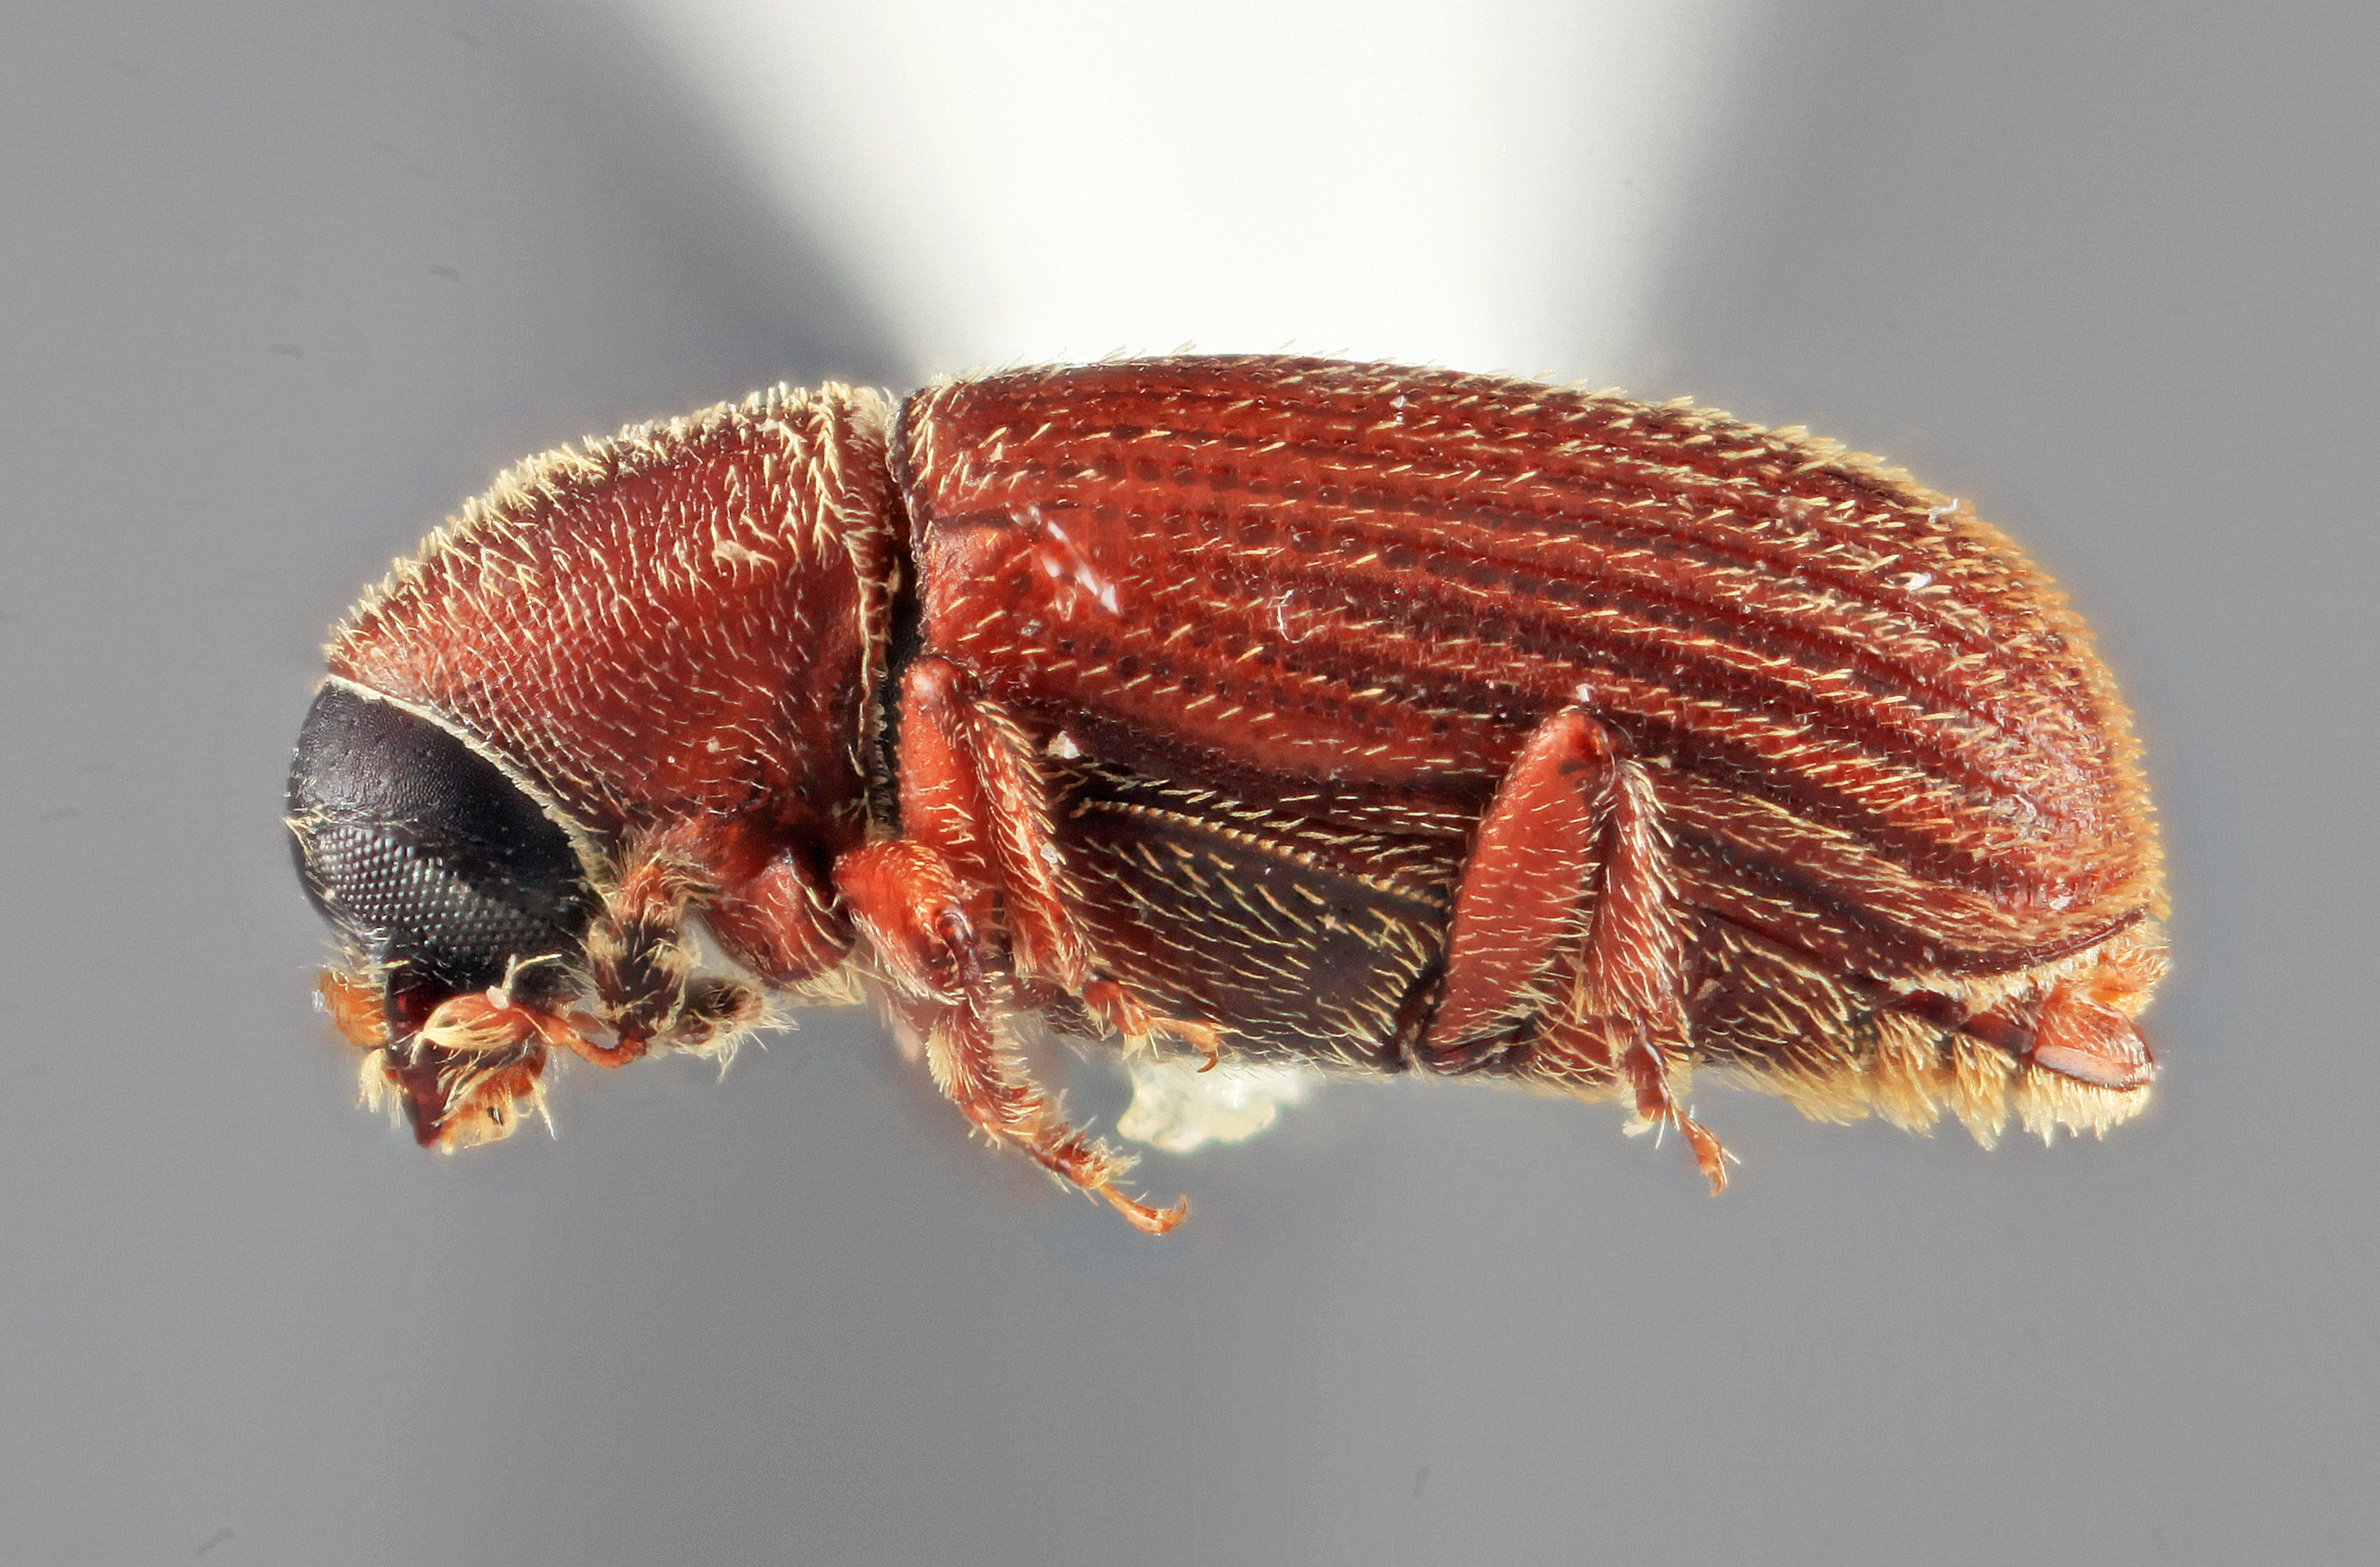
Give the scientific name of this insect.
Cnesinus deperditus
